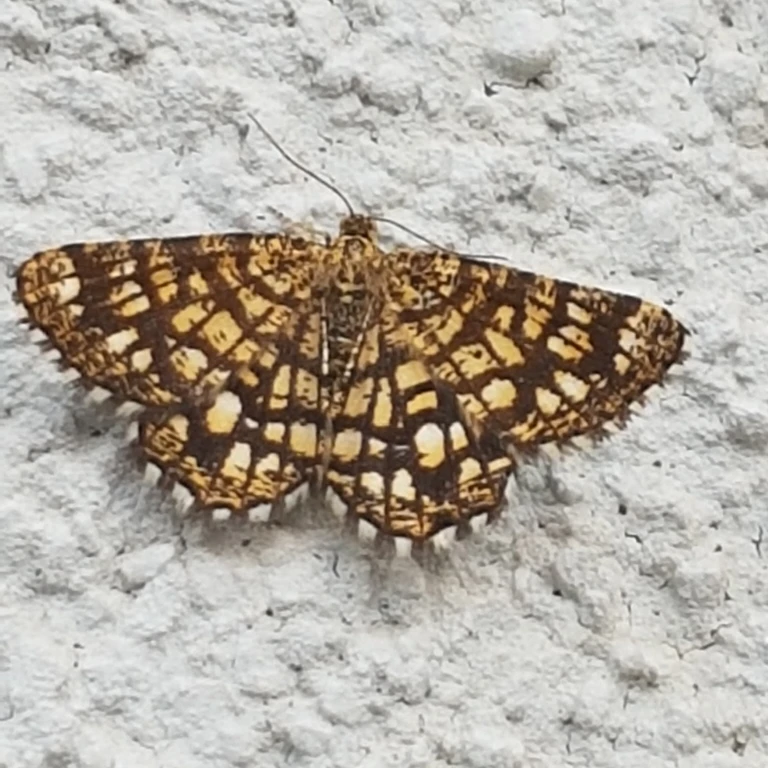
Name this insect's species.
Chiasmia clathrata
